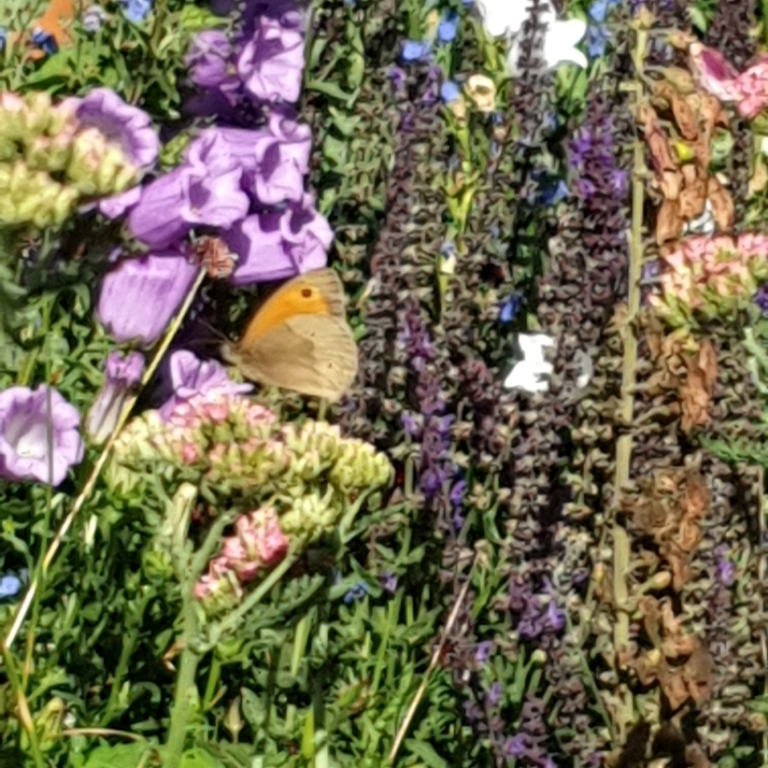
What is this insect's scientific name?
Maniola jurtina
